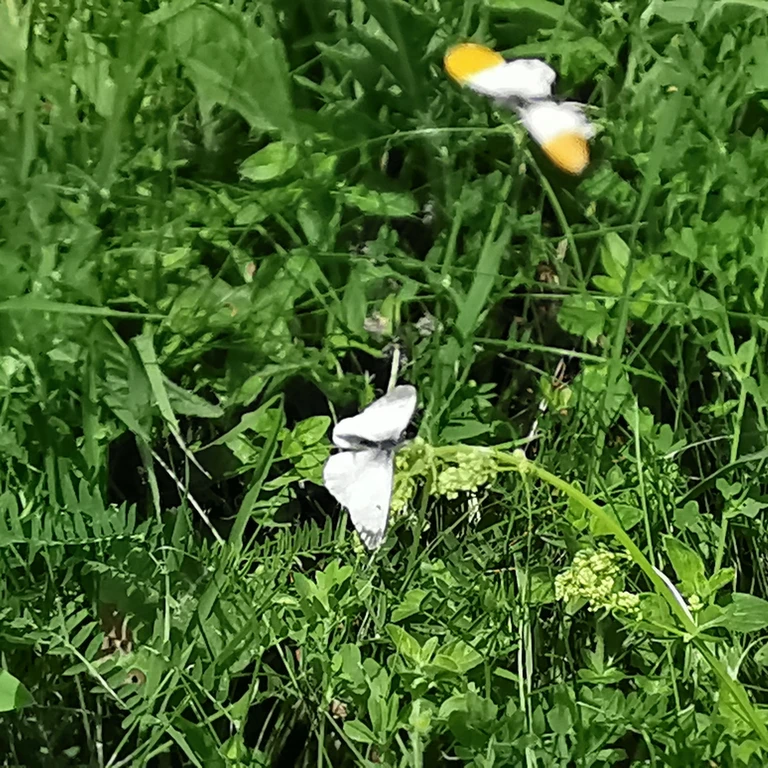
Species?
Anthocharis cardamines
